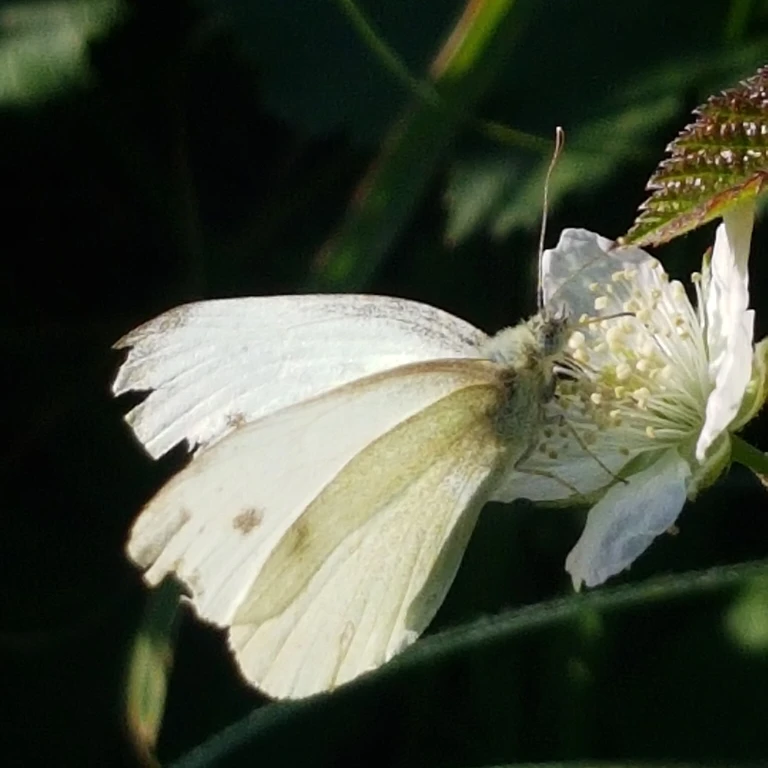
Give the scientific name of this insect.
Pieris rapae
